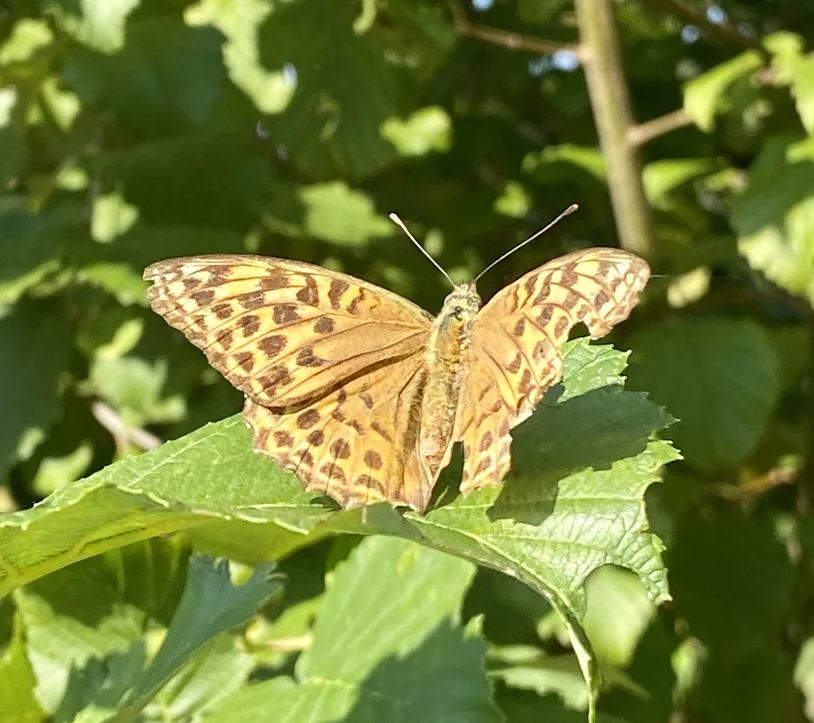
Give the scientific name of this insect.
Argynnis paphia
